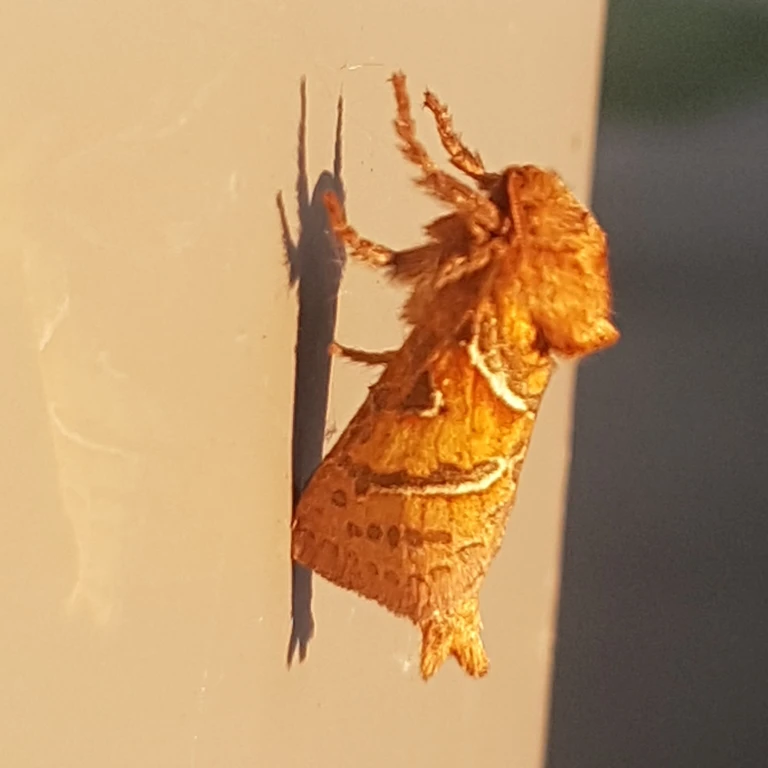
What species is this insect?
Triodia sylvina
